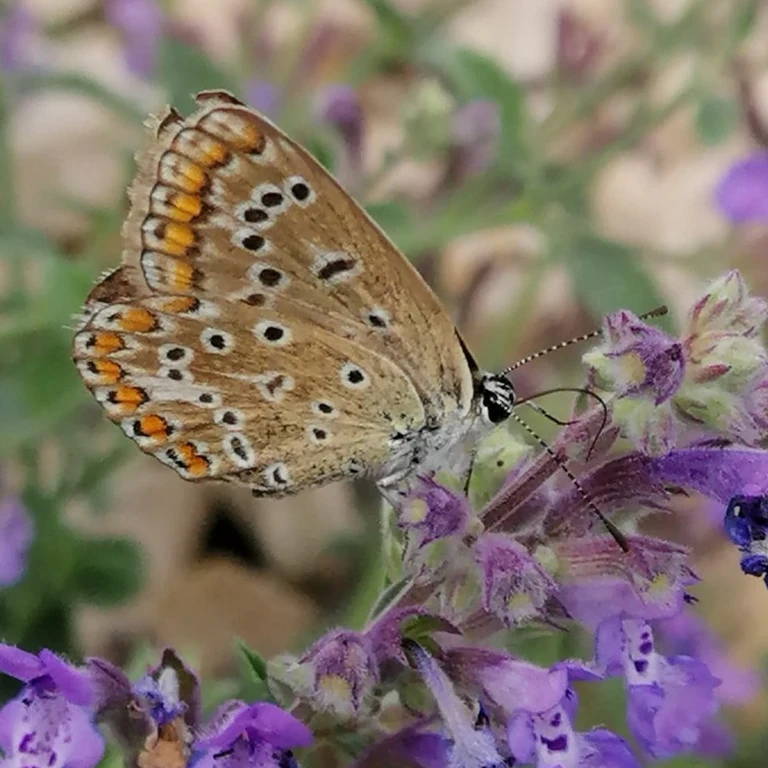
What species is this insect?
Polyommatus icarus
